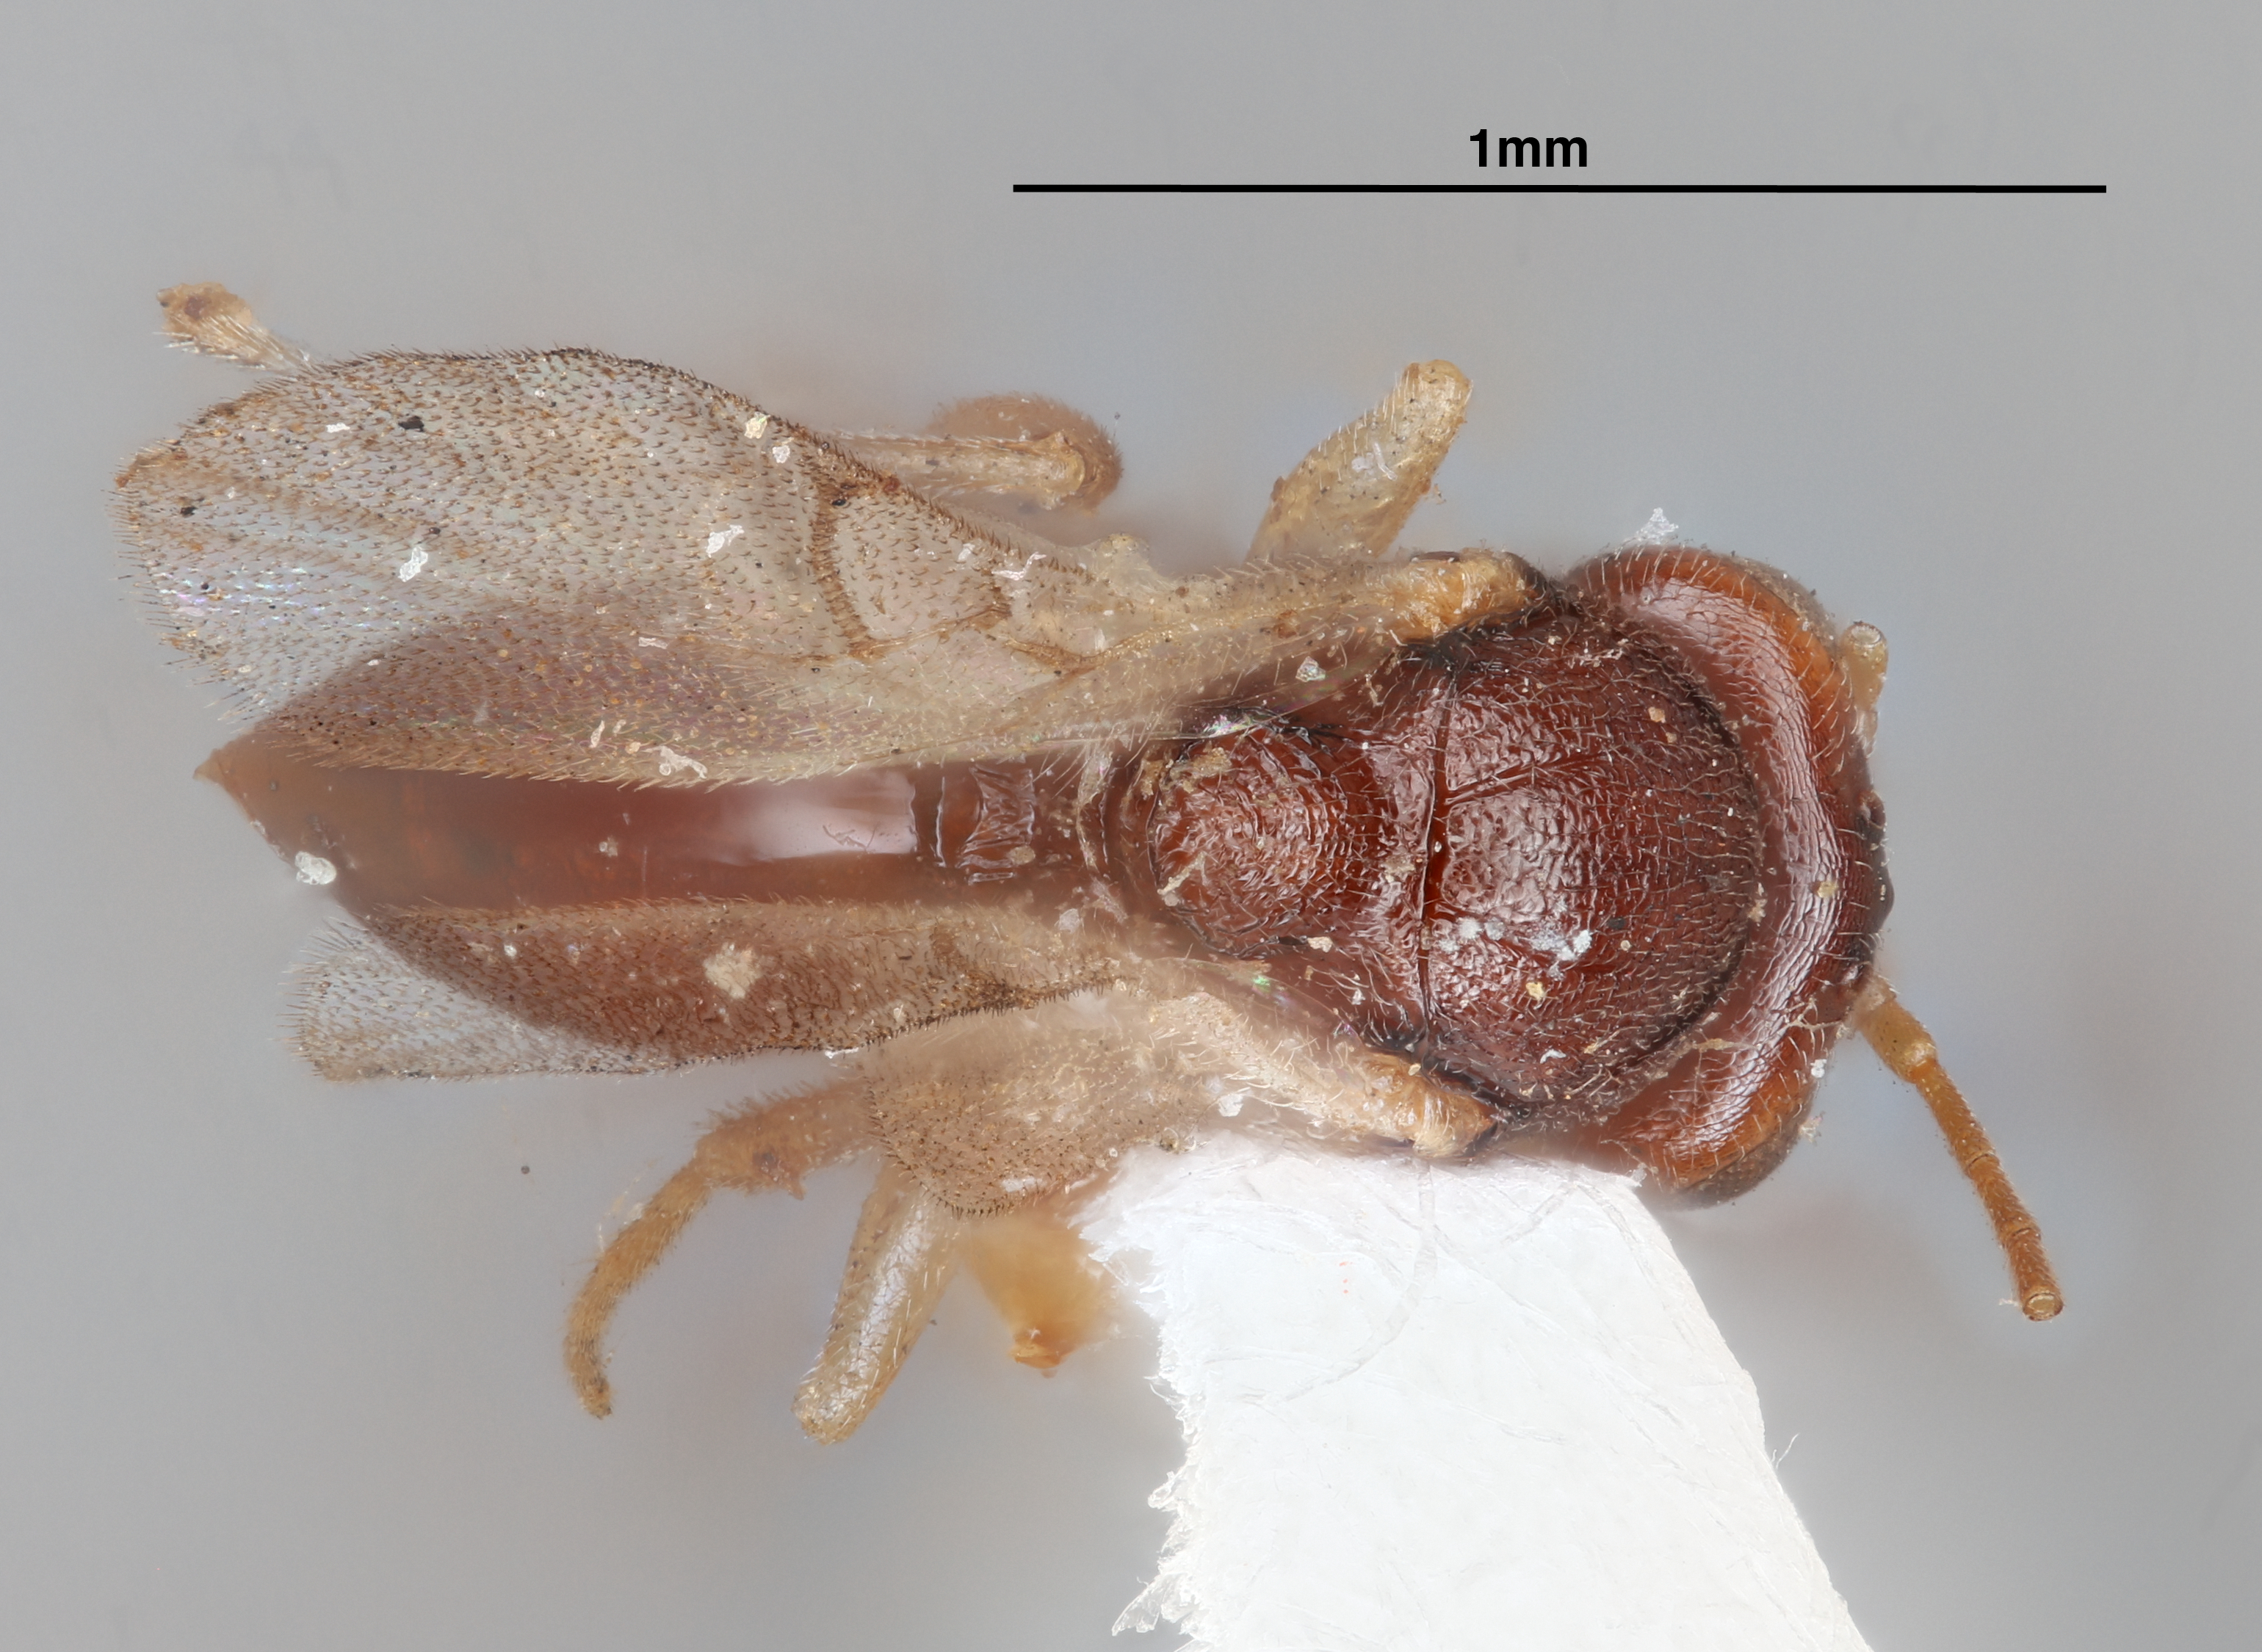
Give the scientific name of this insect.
Ceroptres citriformis
